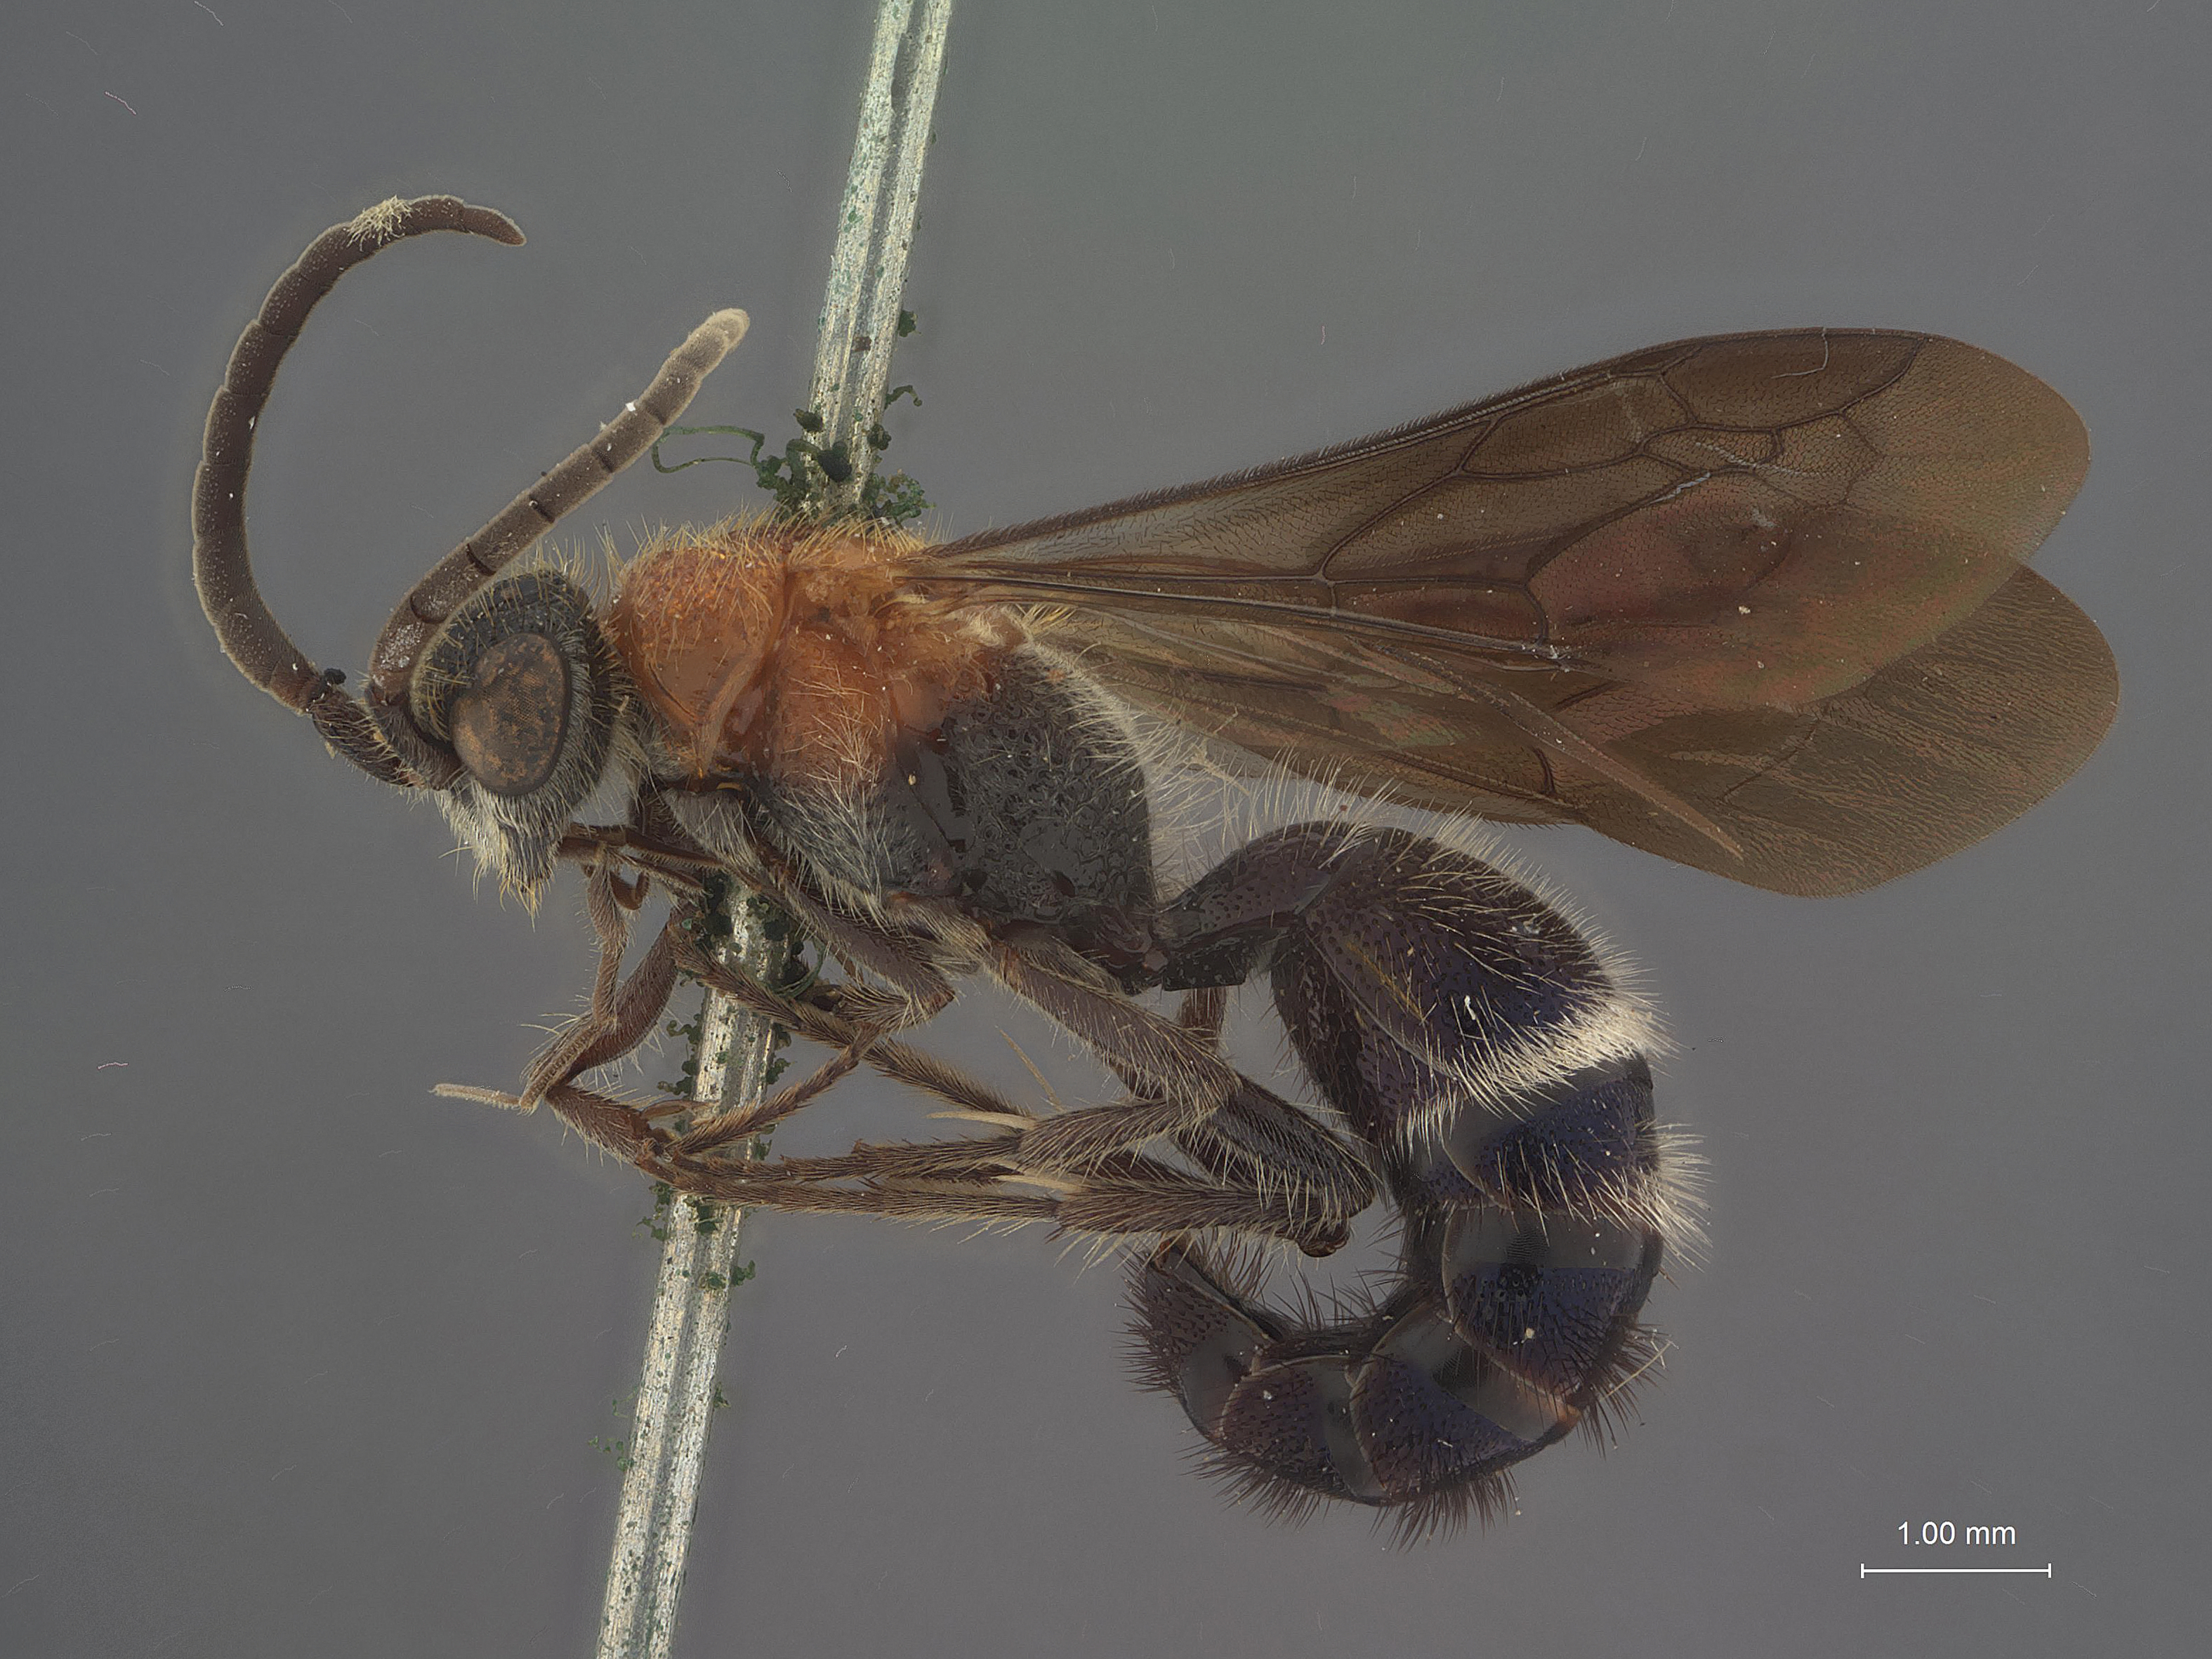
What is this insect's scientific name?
Smicromyrme scitula
